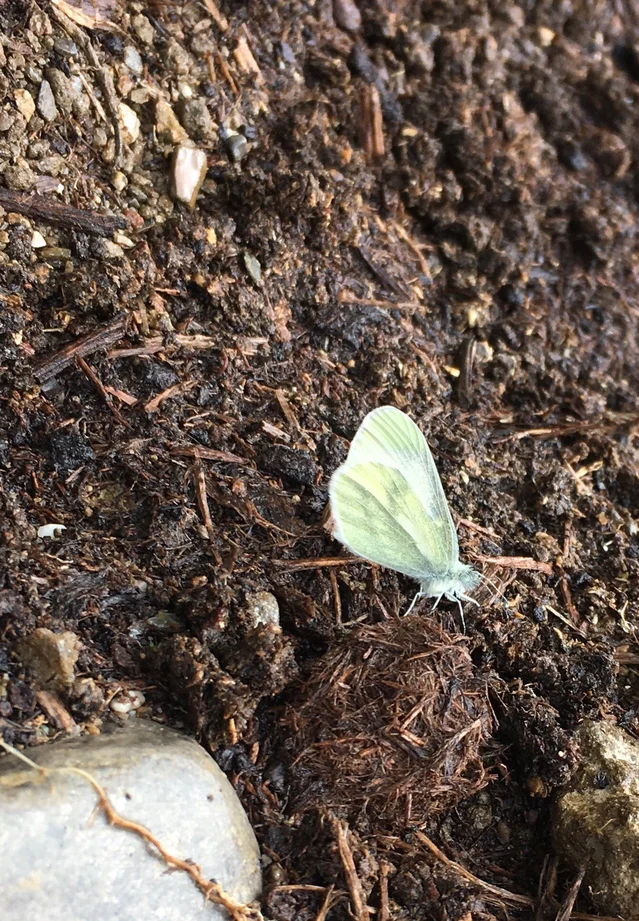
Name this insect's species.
Leptidea sinapis/juvernica
